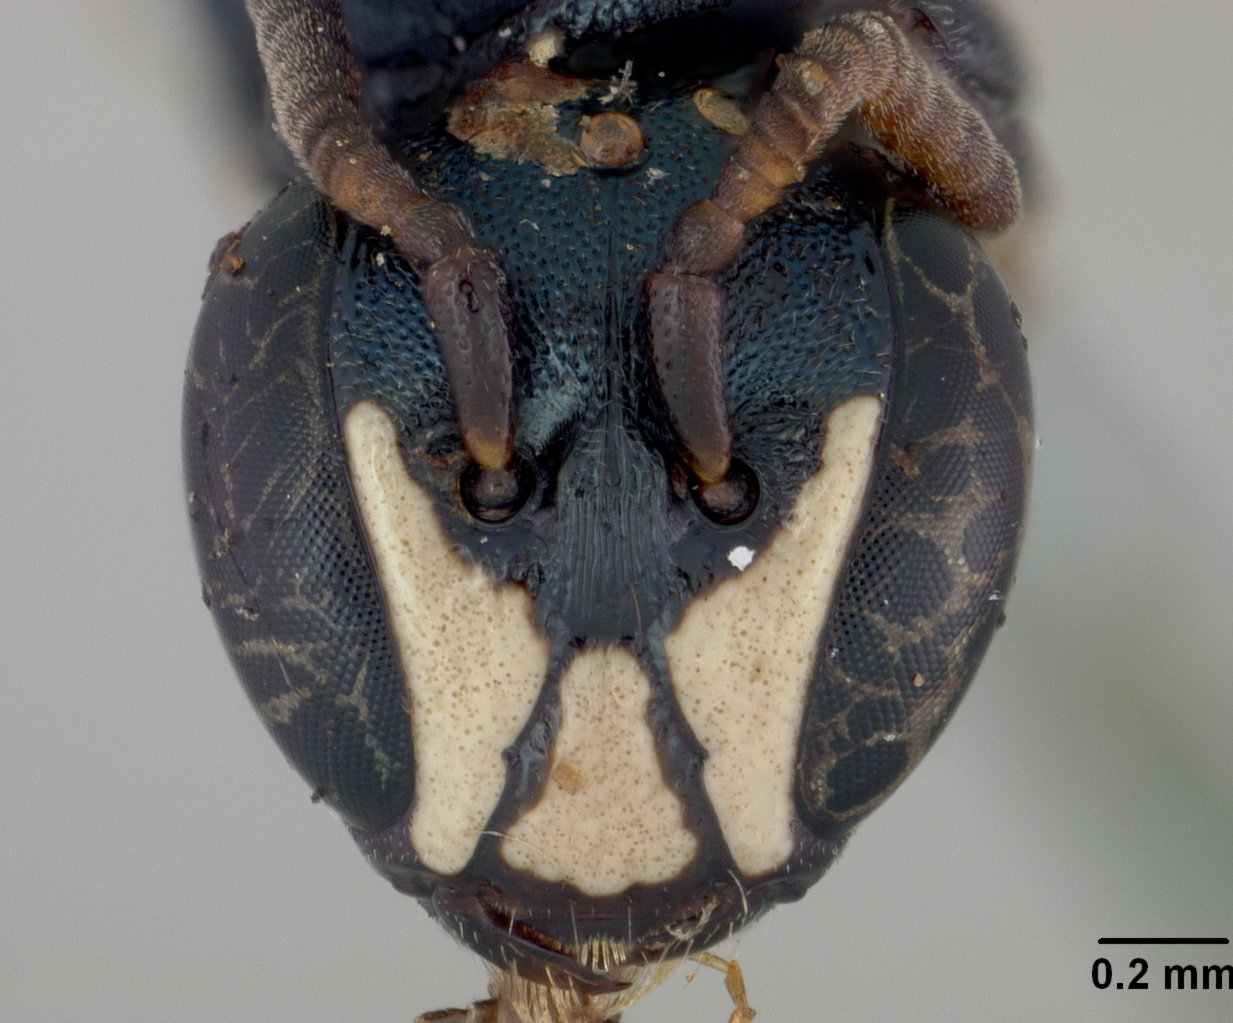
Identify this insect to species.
Prosopis worcesteri
